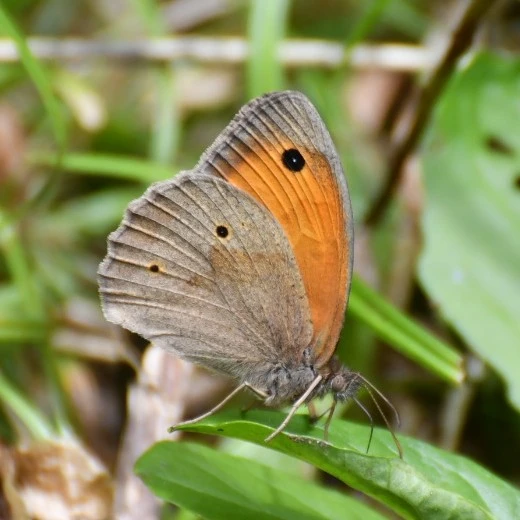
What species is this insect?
Maniola jurtina
